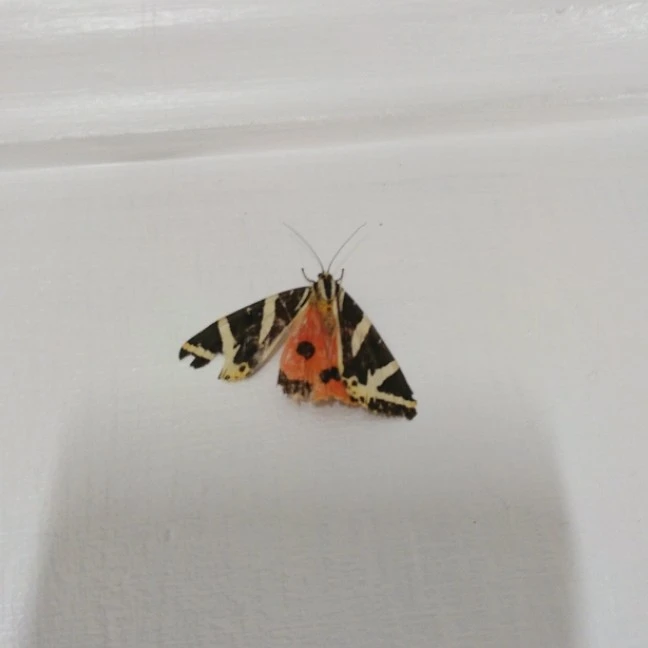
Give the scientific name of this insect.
Euplagia quadripunctaria
